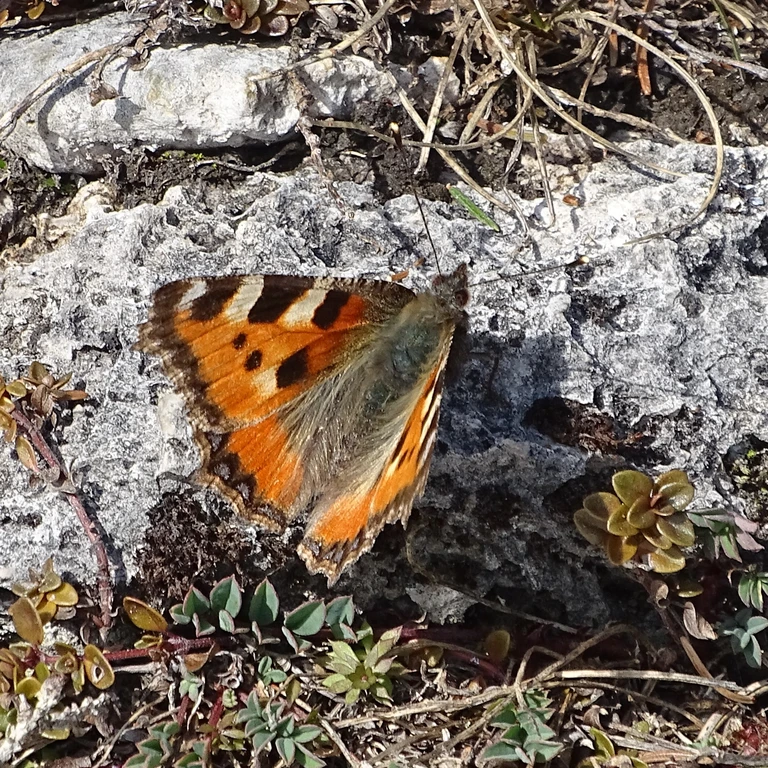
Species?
Aglais urticae
